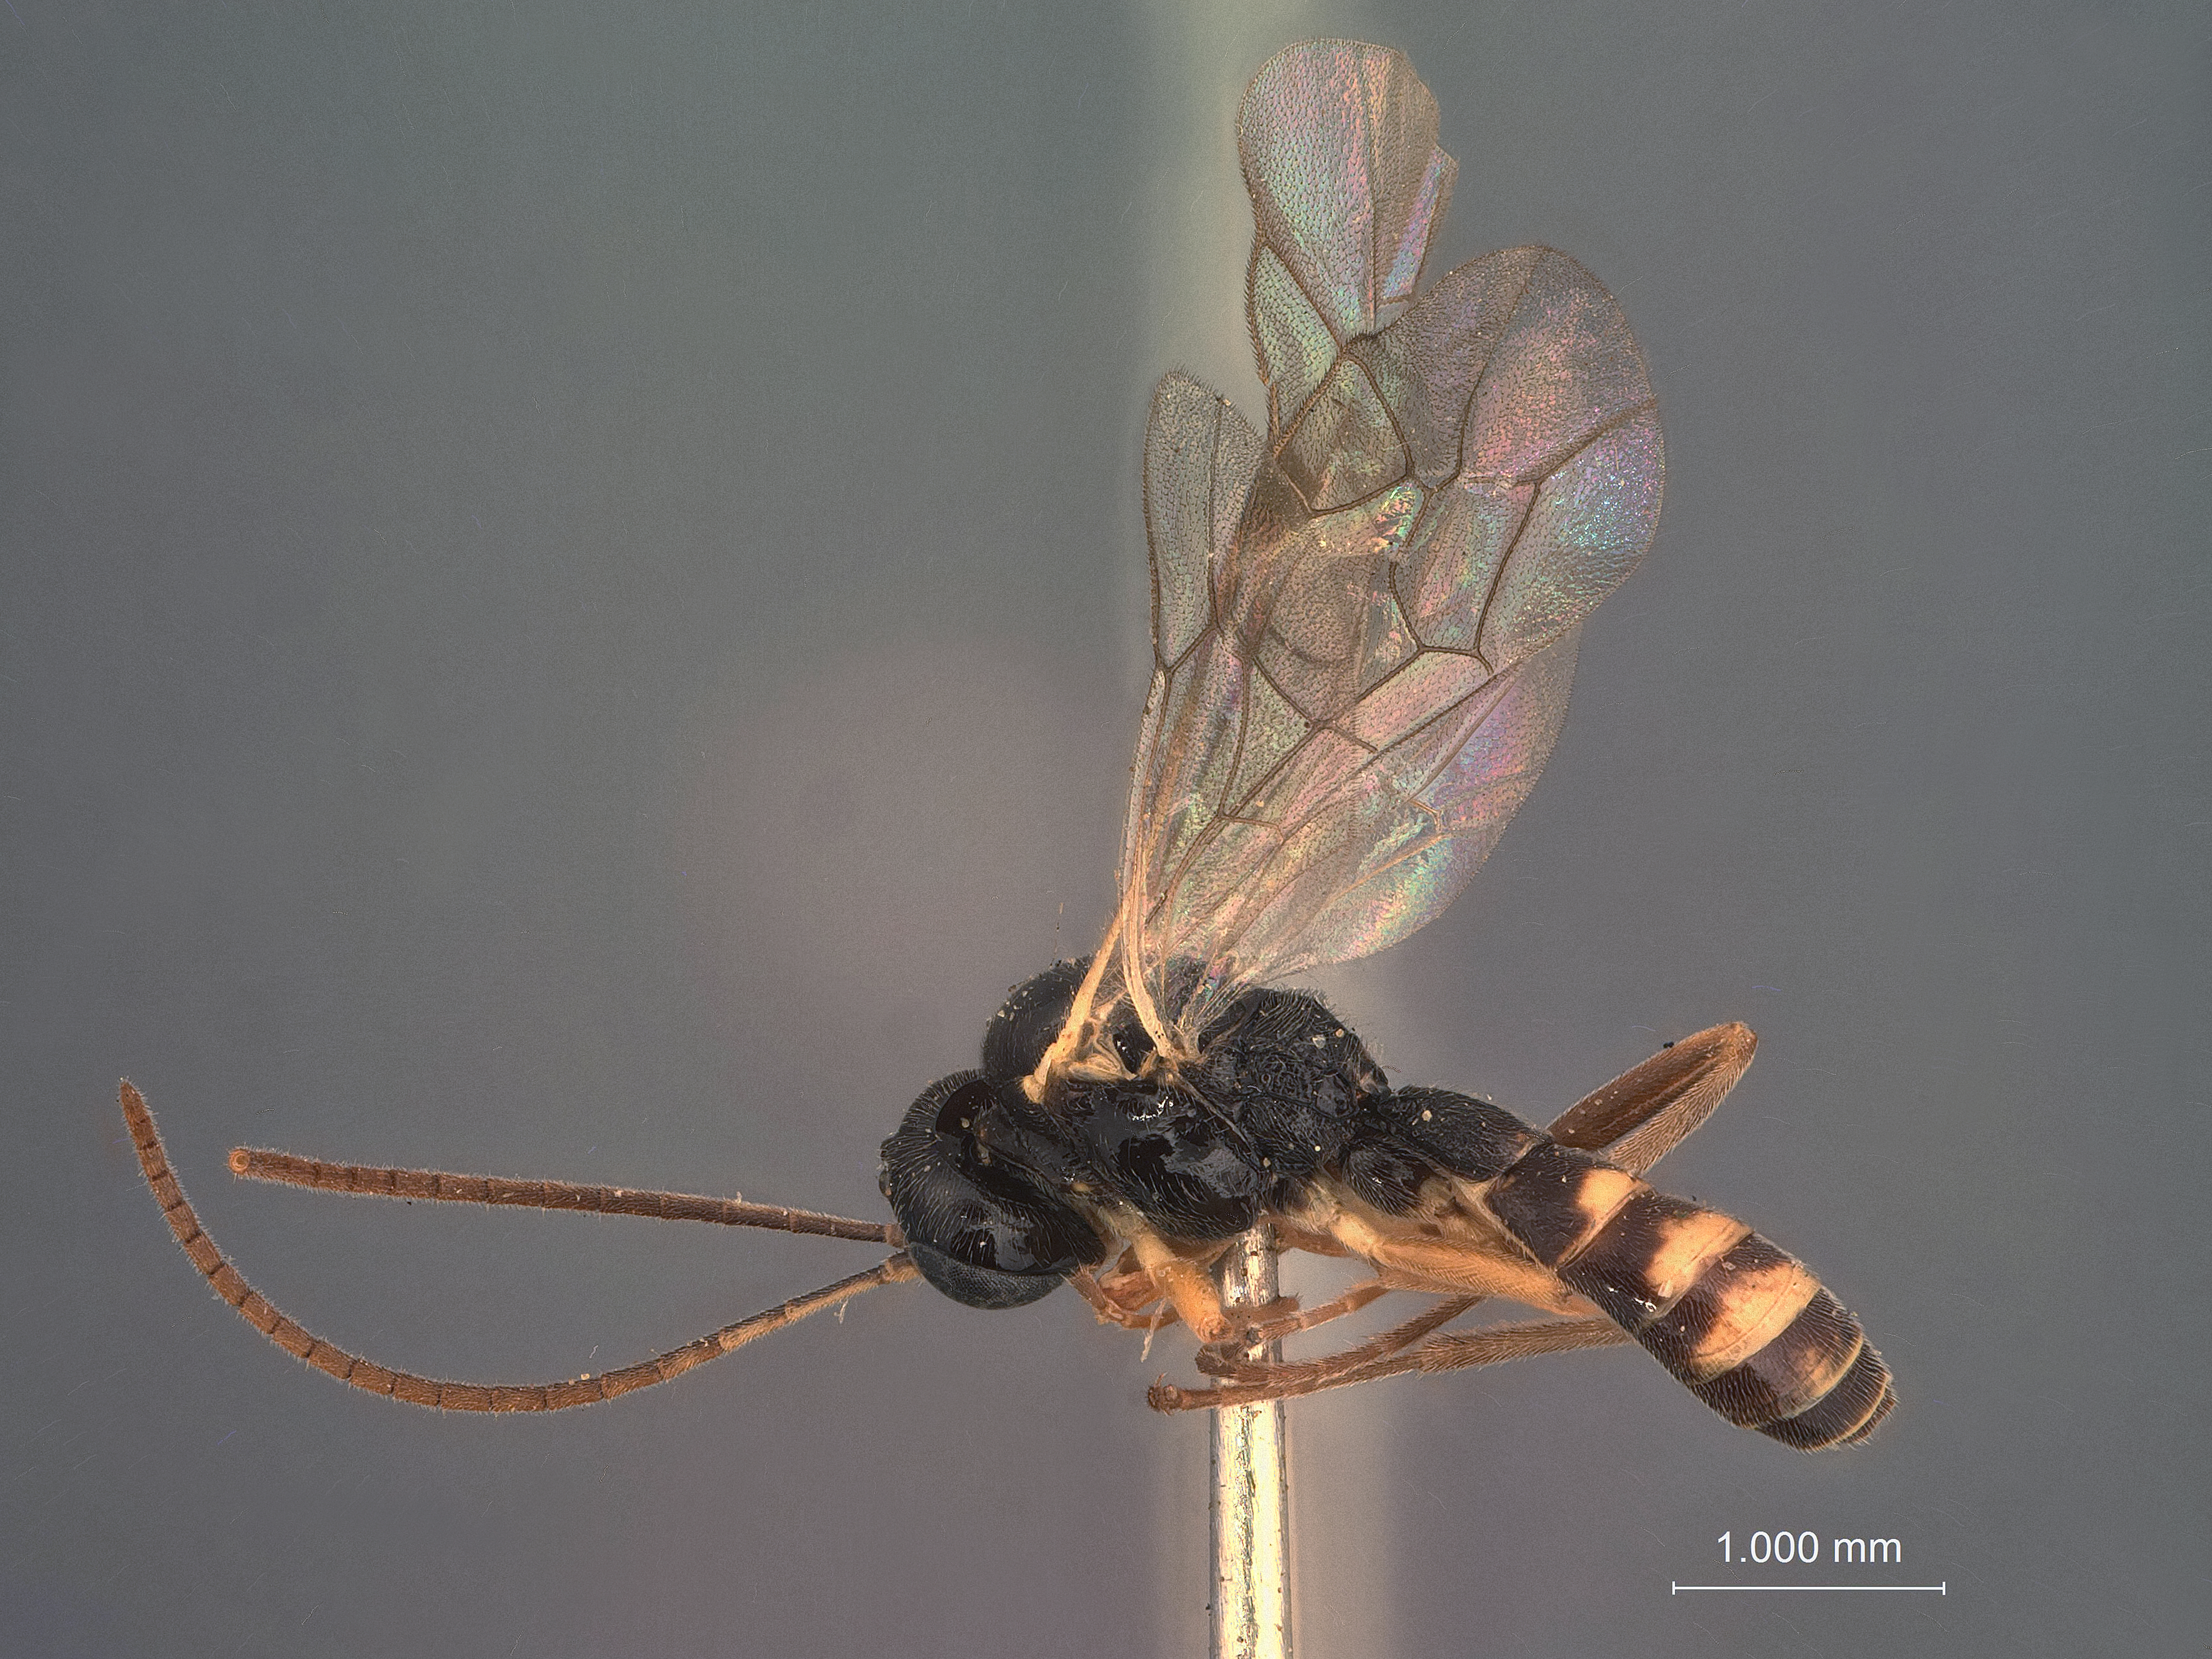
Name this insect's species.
Microplectron alaskensis
